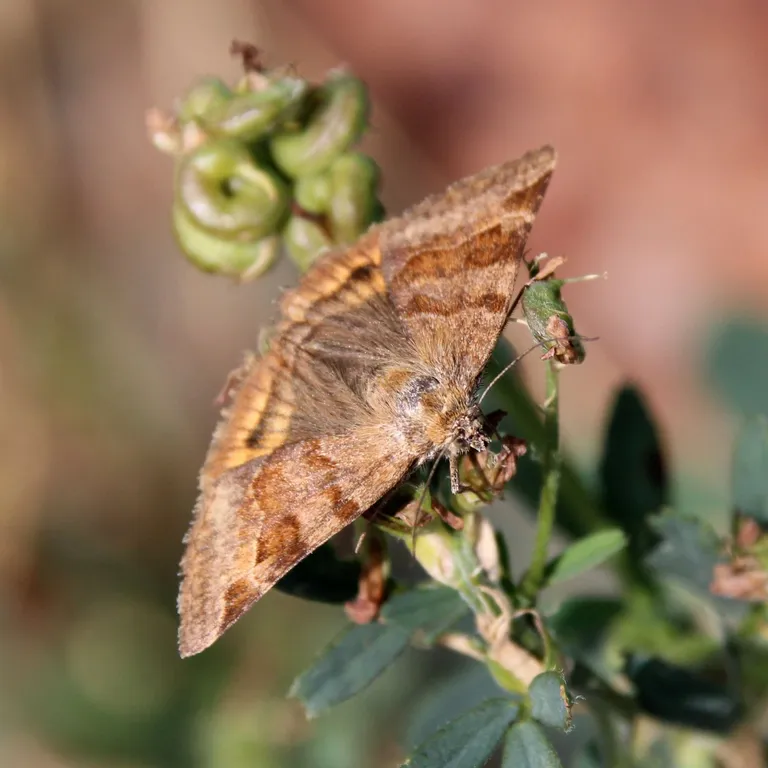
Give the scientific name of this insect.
Euclidia glyphica
